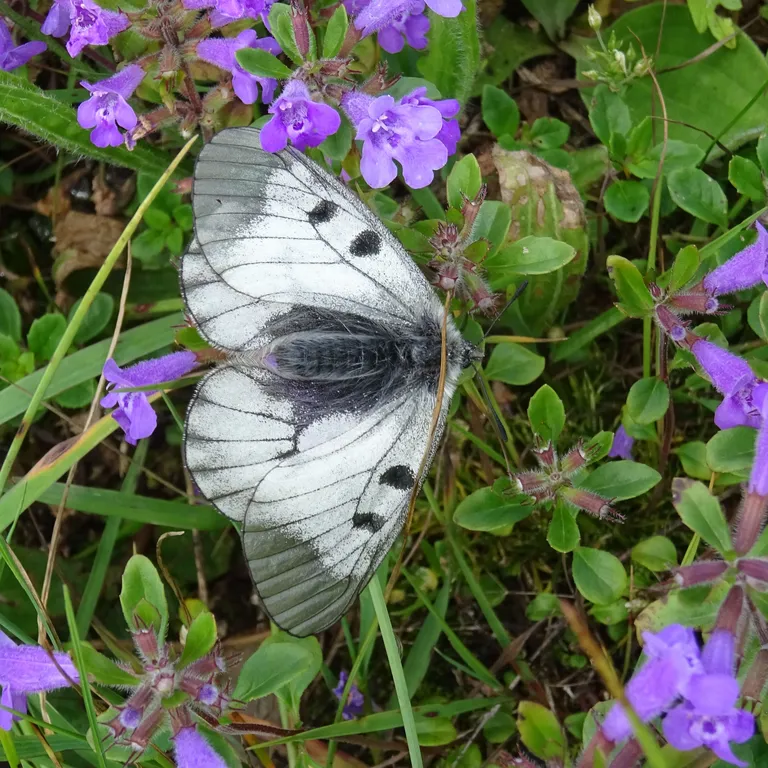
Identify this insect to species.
Parnassius mnemosyne
